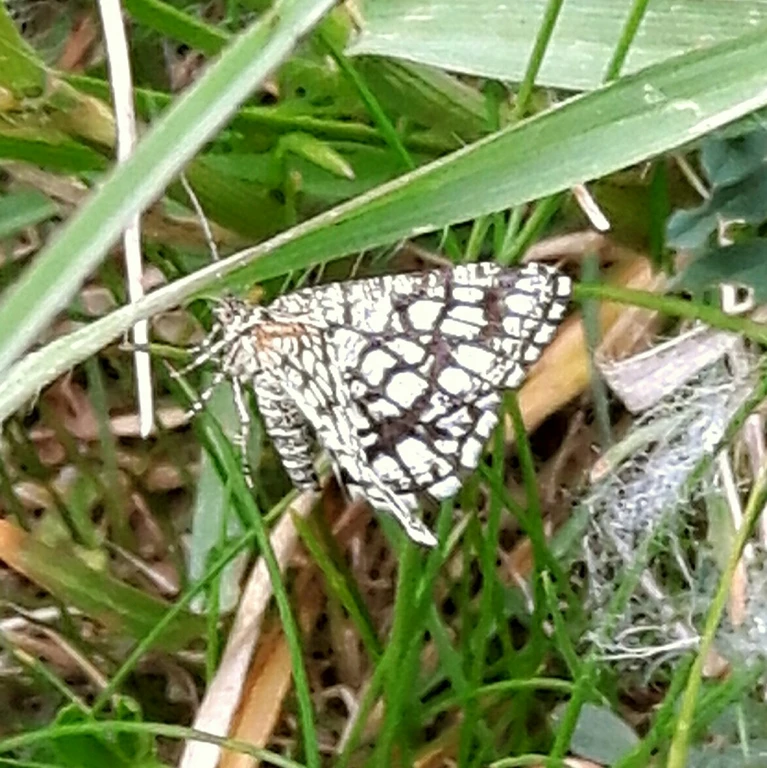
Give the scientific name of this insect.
Chiasmia clathrata
